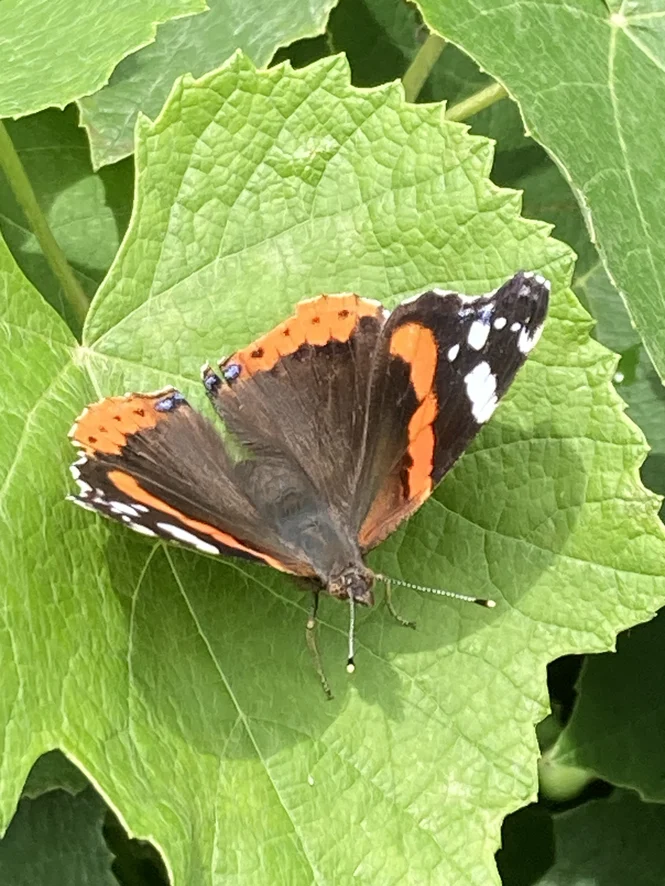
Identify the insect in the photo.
Vanessa atalanta
